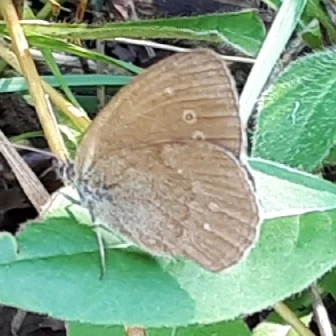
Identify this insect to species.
Aphantopus hyperantus
